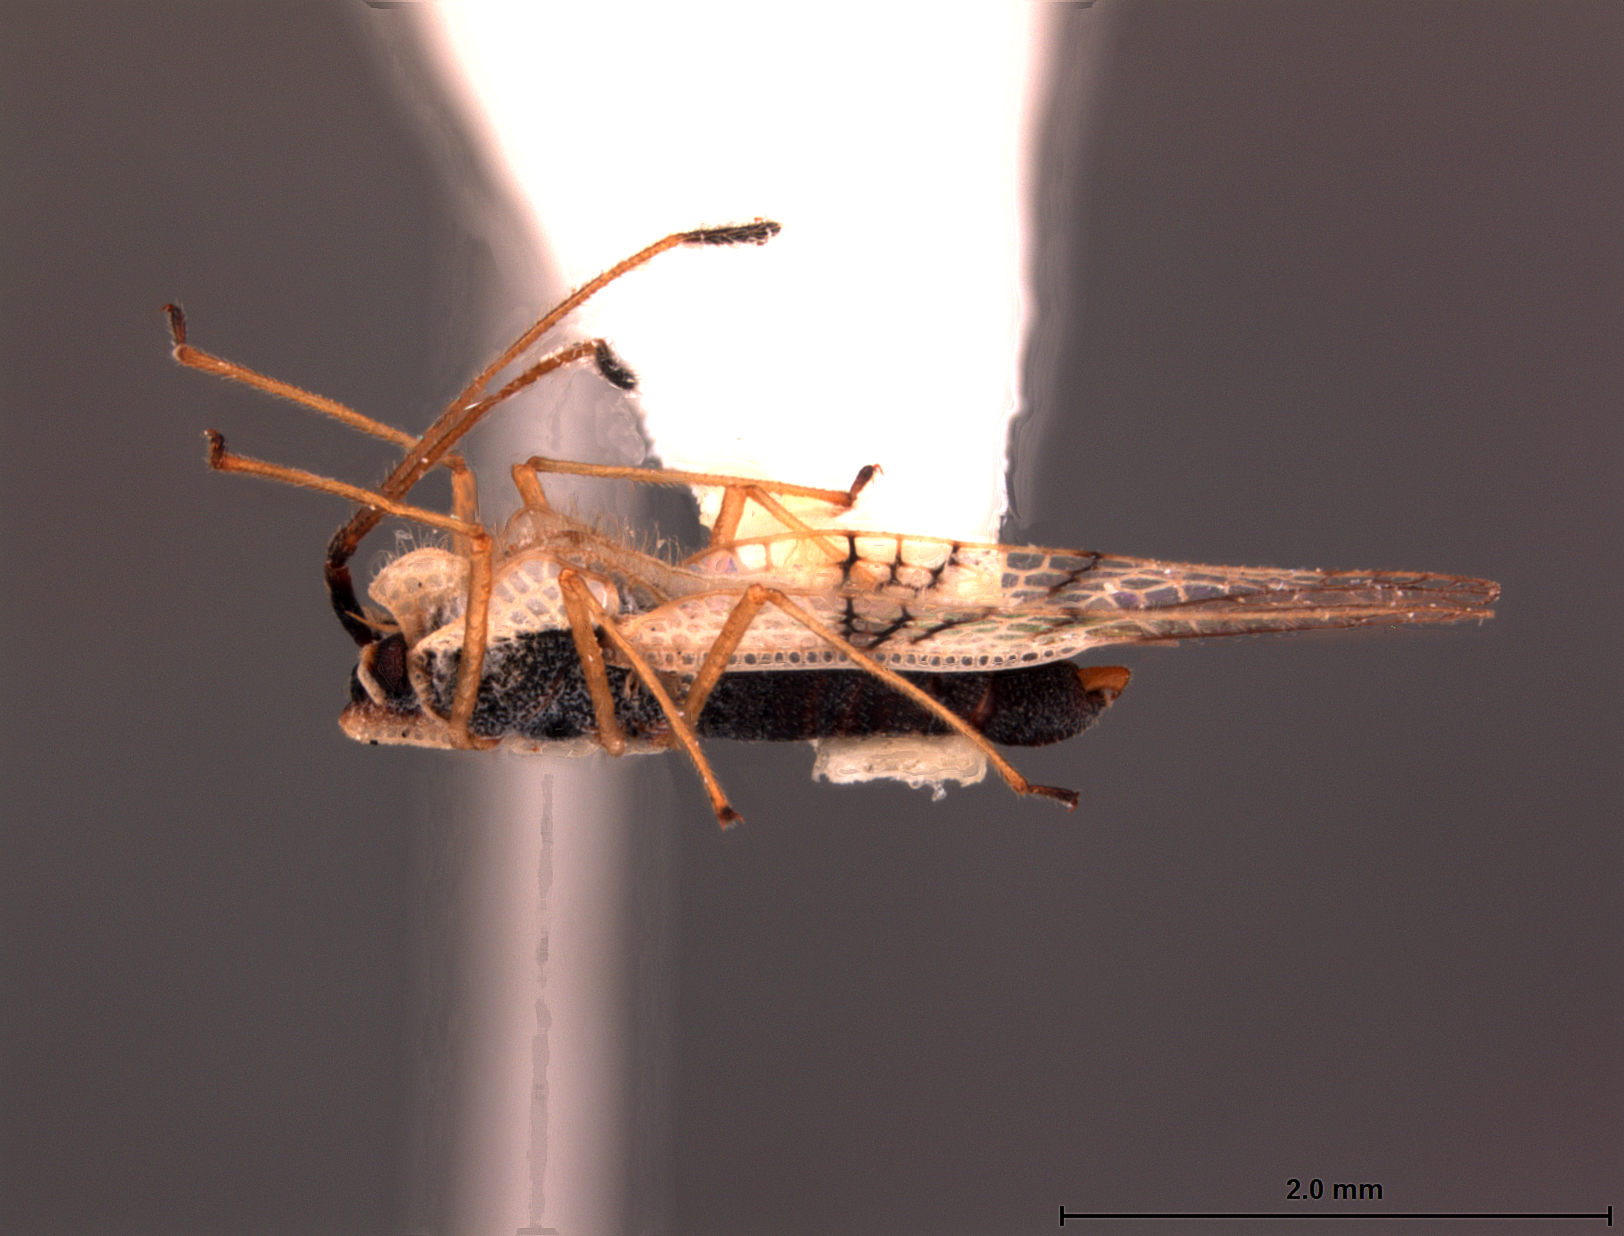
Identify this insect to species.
Gargaphia sanchezi
